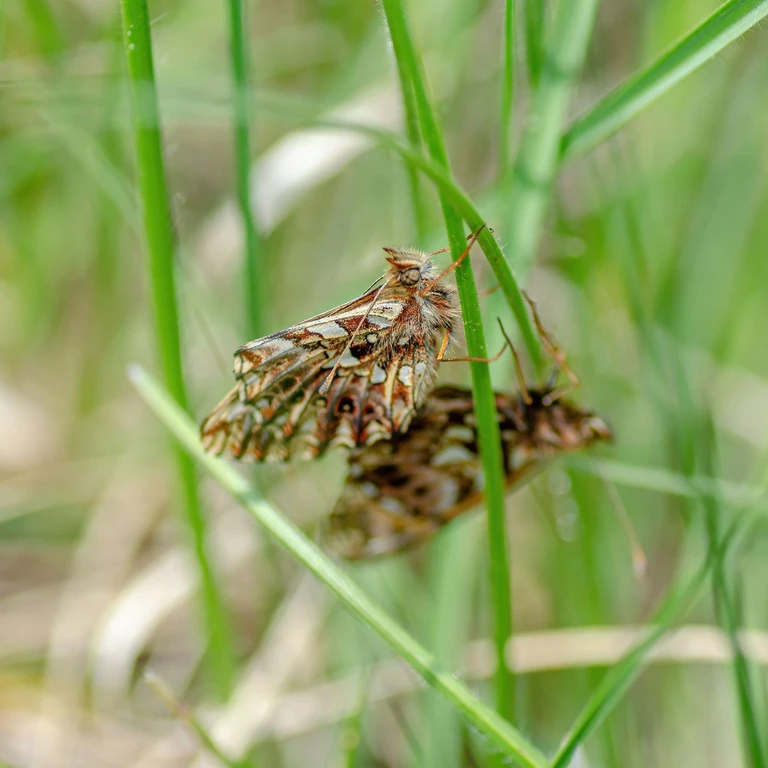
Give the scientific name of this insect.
Boloria dia
